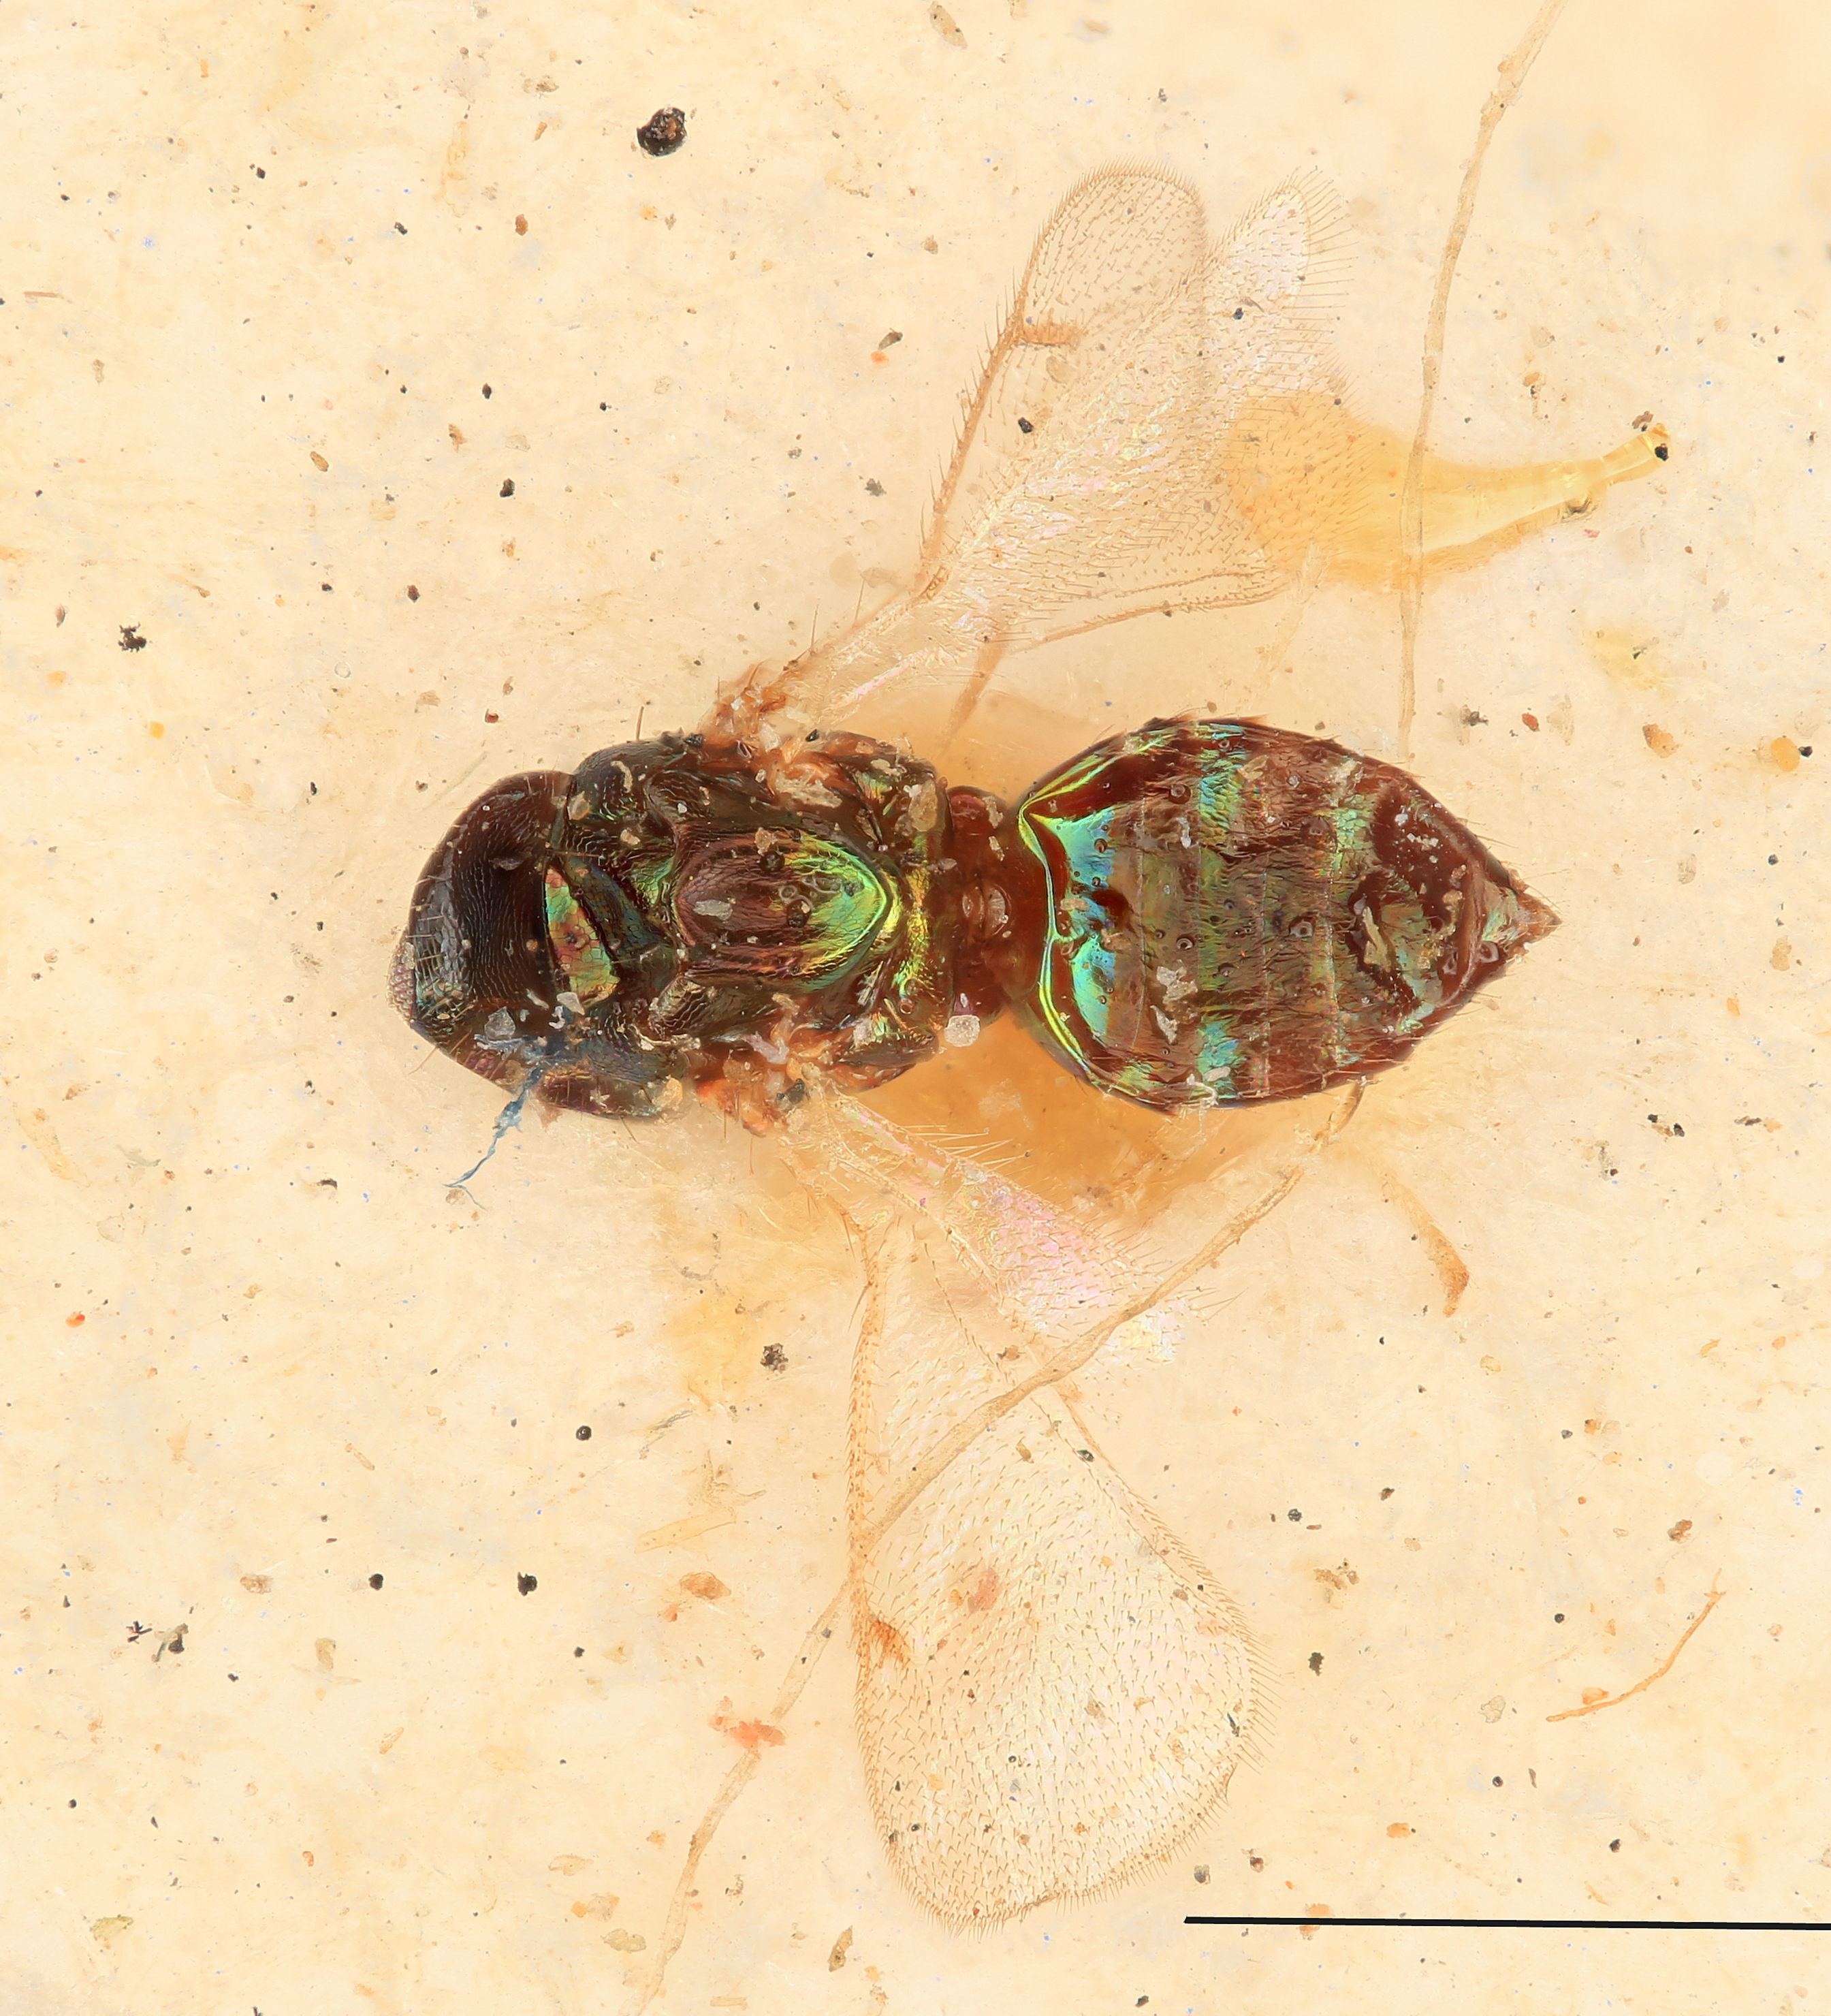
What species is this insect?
Omphale achrysocharoides
